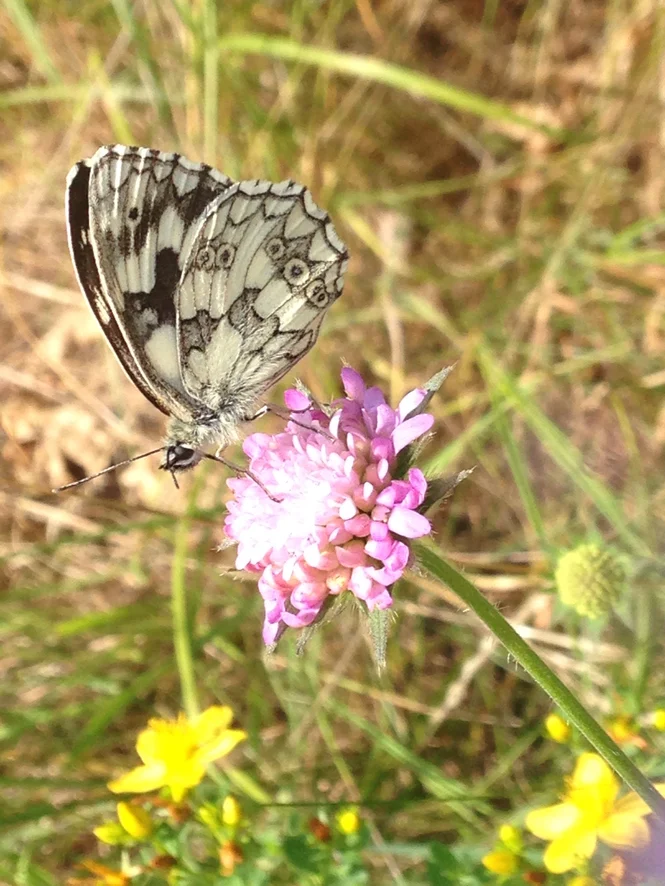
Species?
Melanargia galathea
